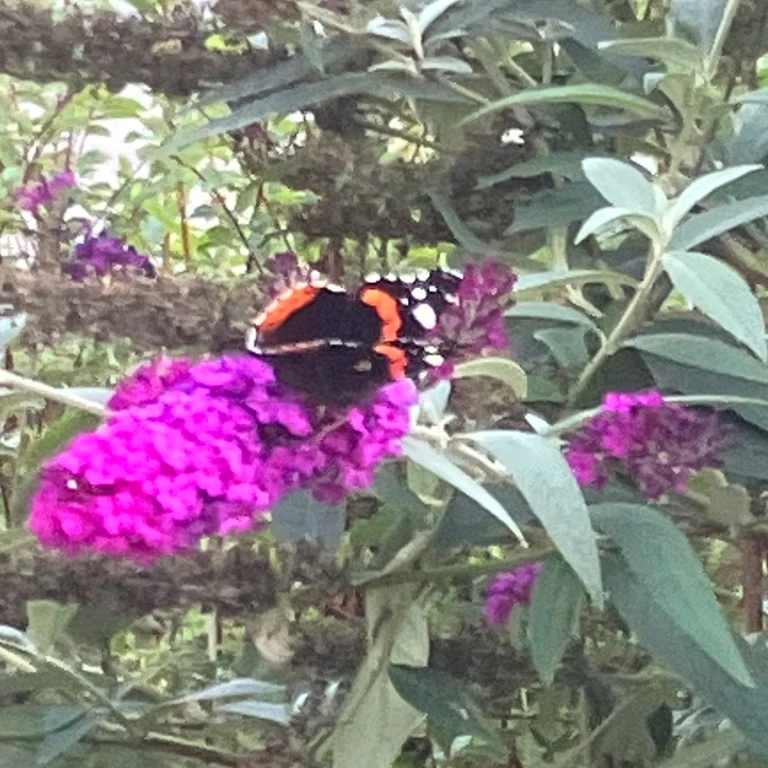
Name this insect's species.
Vanessa atalanta
